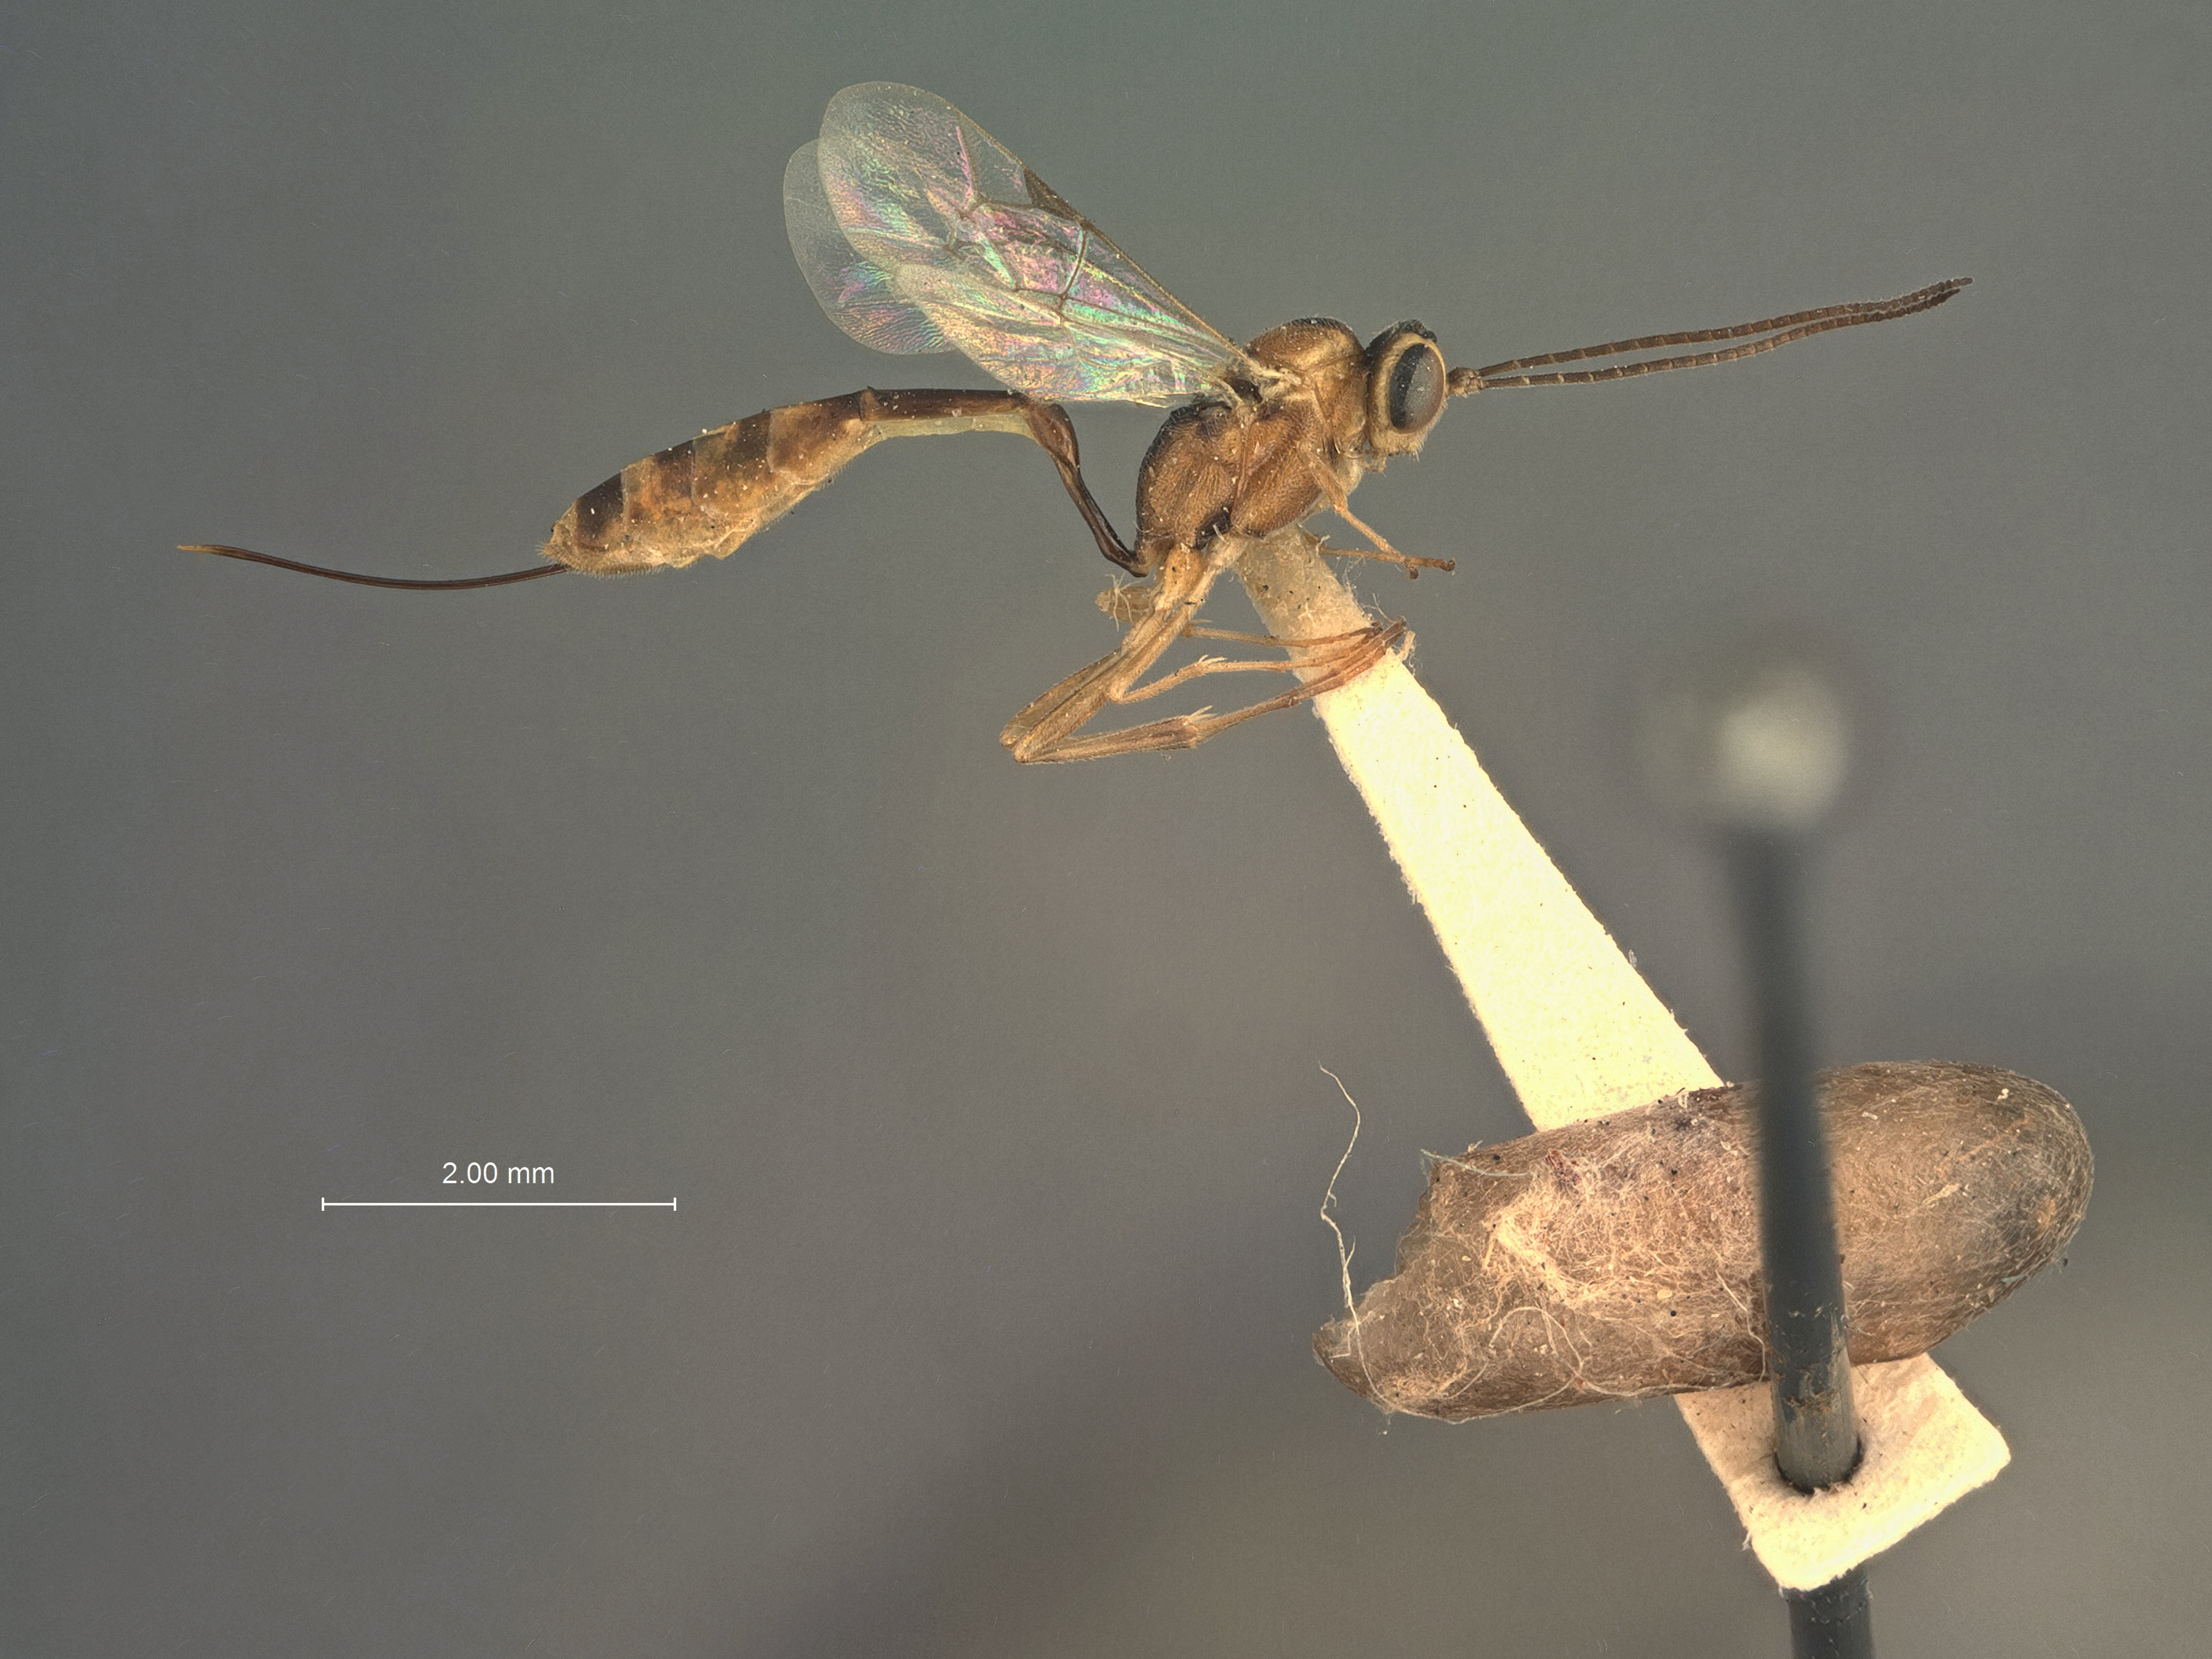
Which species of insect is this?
Cremastus platynotae
